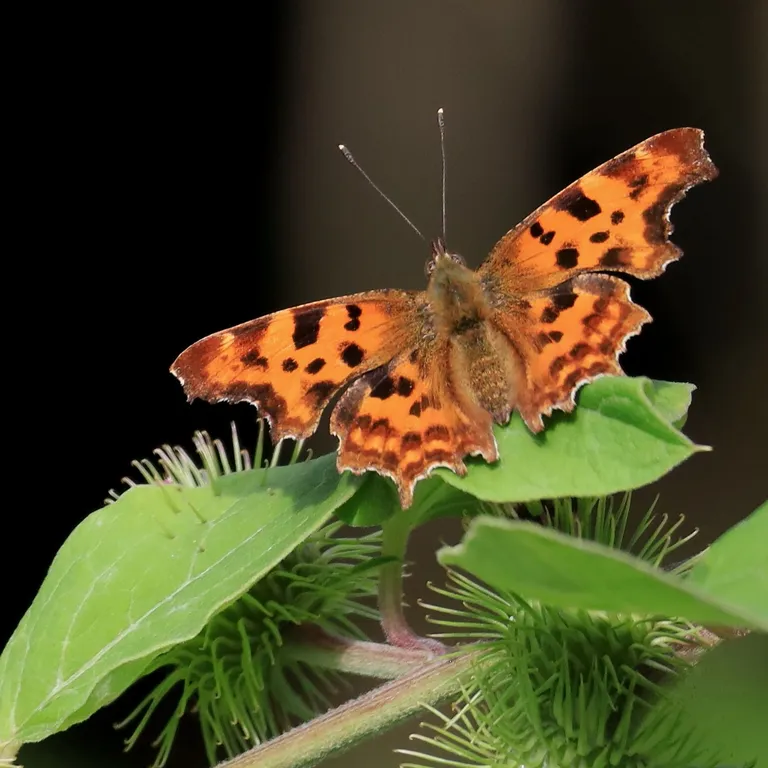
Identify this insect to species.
Polygonia c-album
